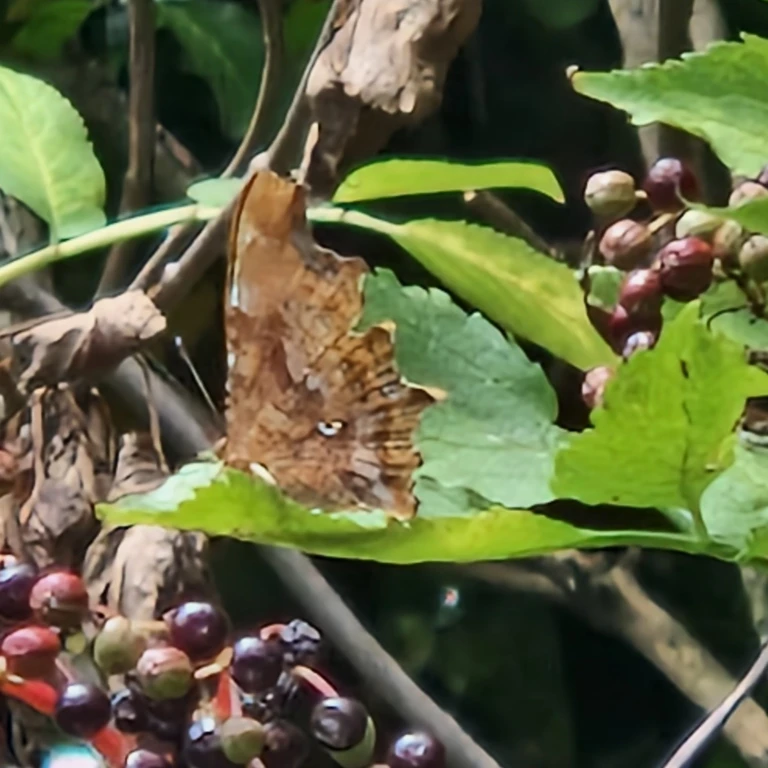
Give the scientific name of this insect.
Polygonia c-album
